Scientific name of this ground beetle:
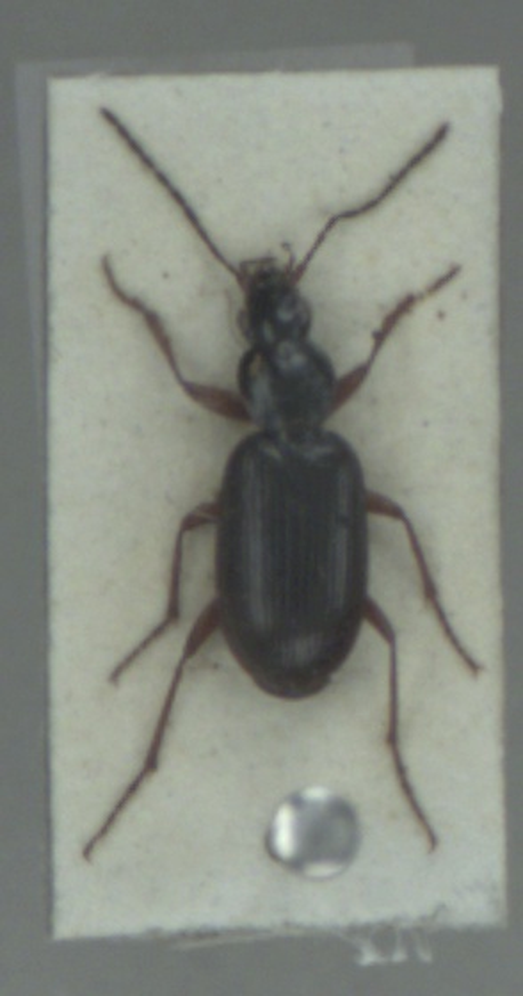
Agonum thoreyi
